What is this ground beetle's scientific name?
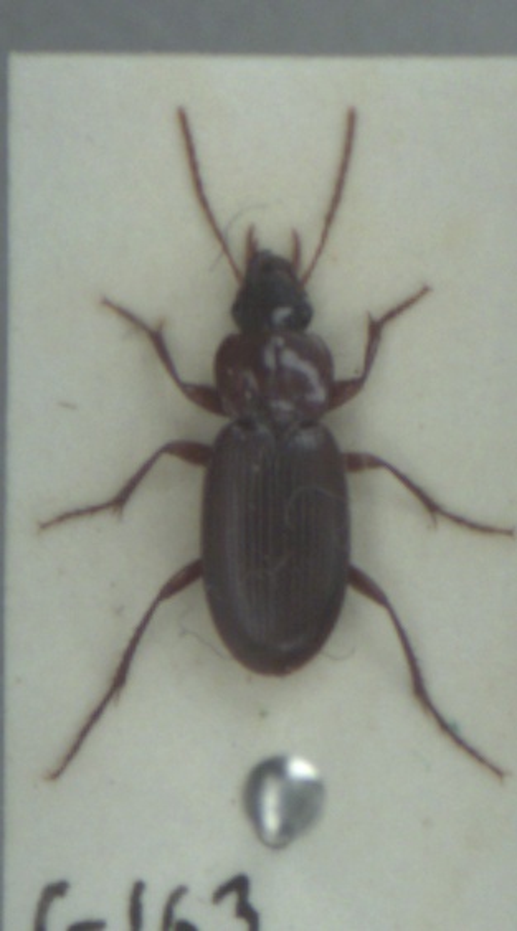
Platyderus depressus
